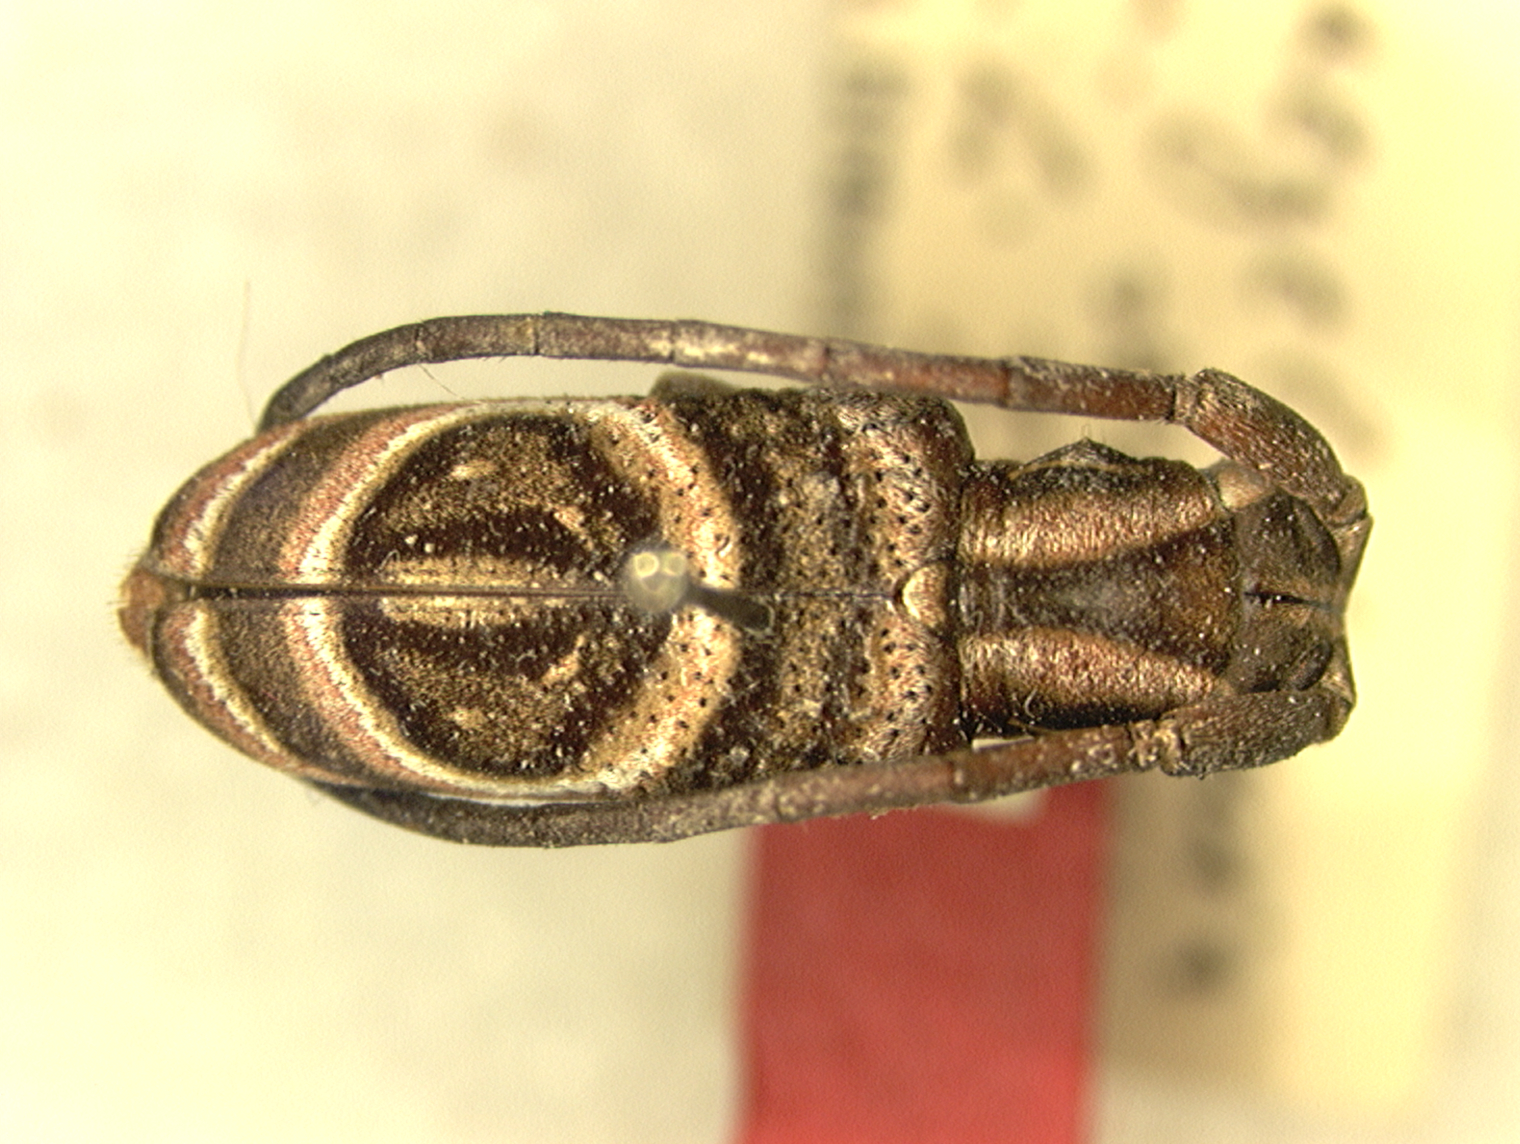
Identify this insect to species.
Paracyclotaenia strandi
